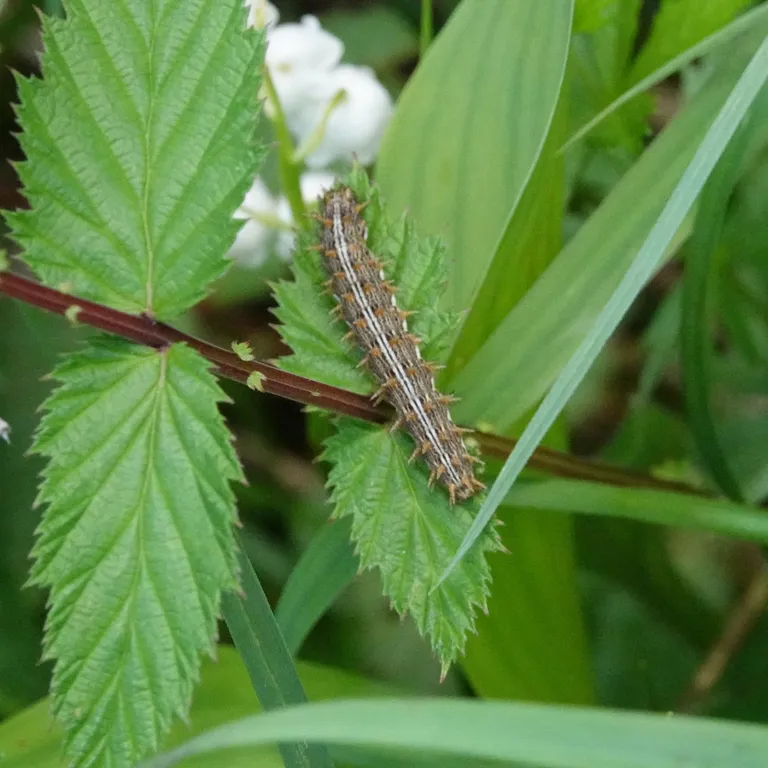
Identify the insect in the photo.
Brenthis daphne
